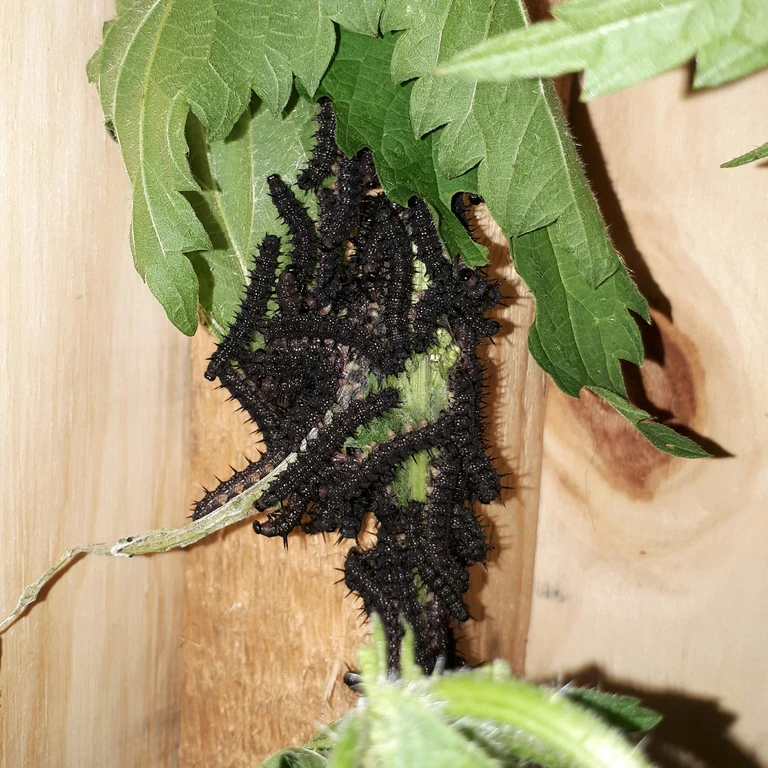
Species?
Aglais io
